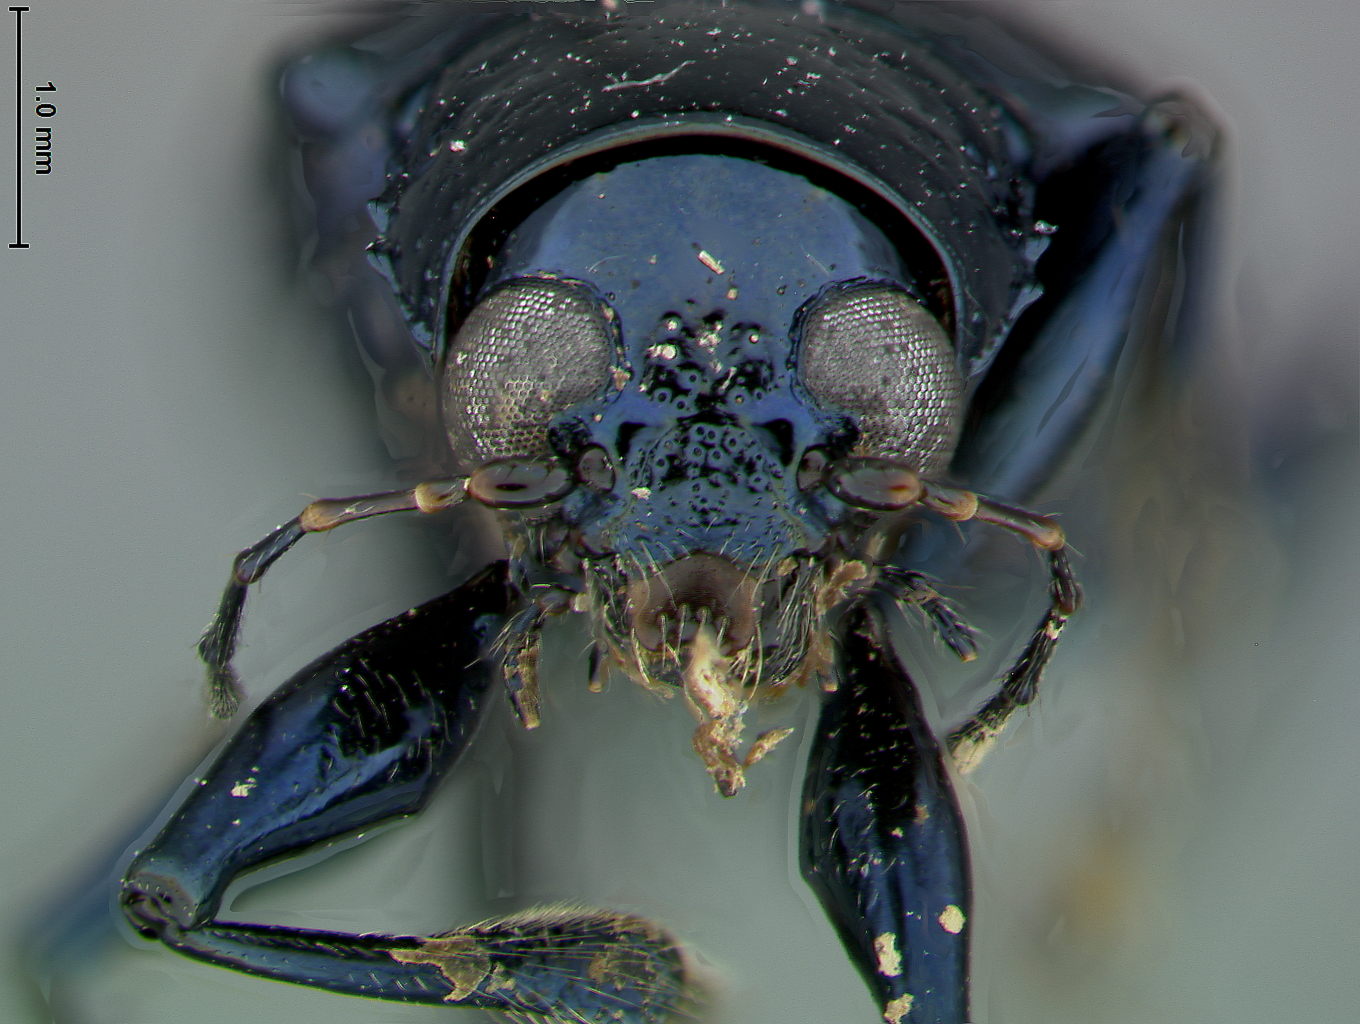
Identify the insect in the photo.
Prionodera nila
